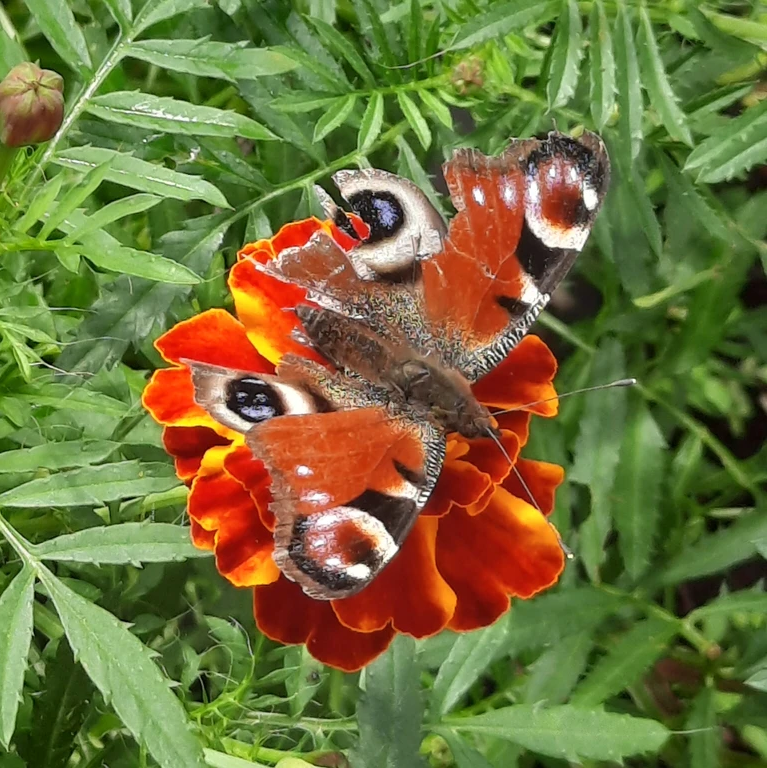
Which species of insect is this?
Aglais io
